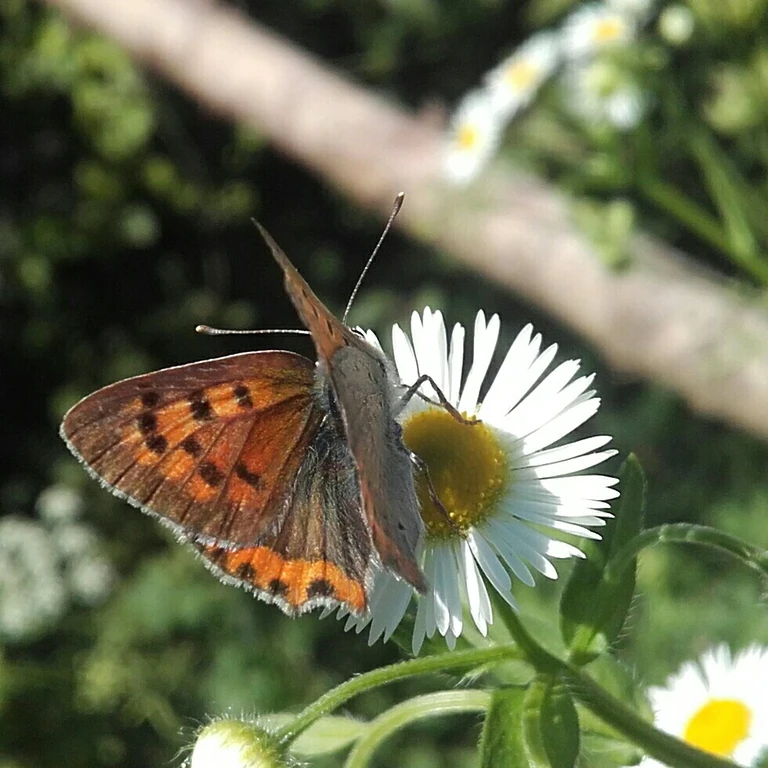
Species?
Lycaena phlaeas
